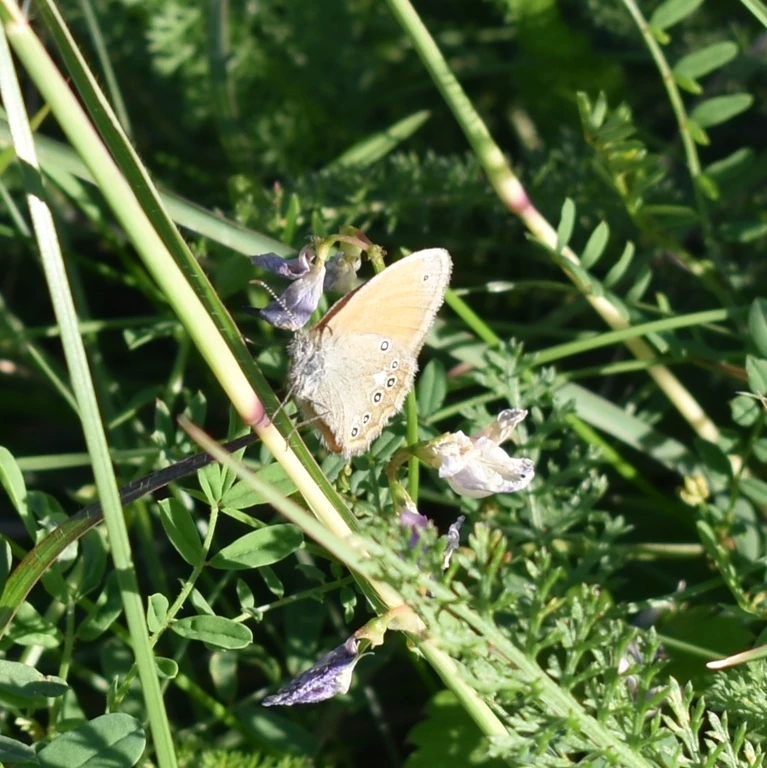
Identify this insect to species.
Coenonympha glycerion (also Coenonympha iphis)
